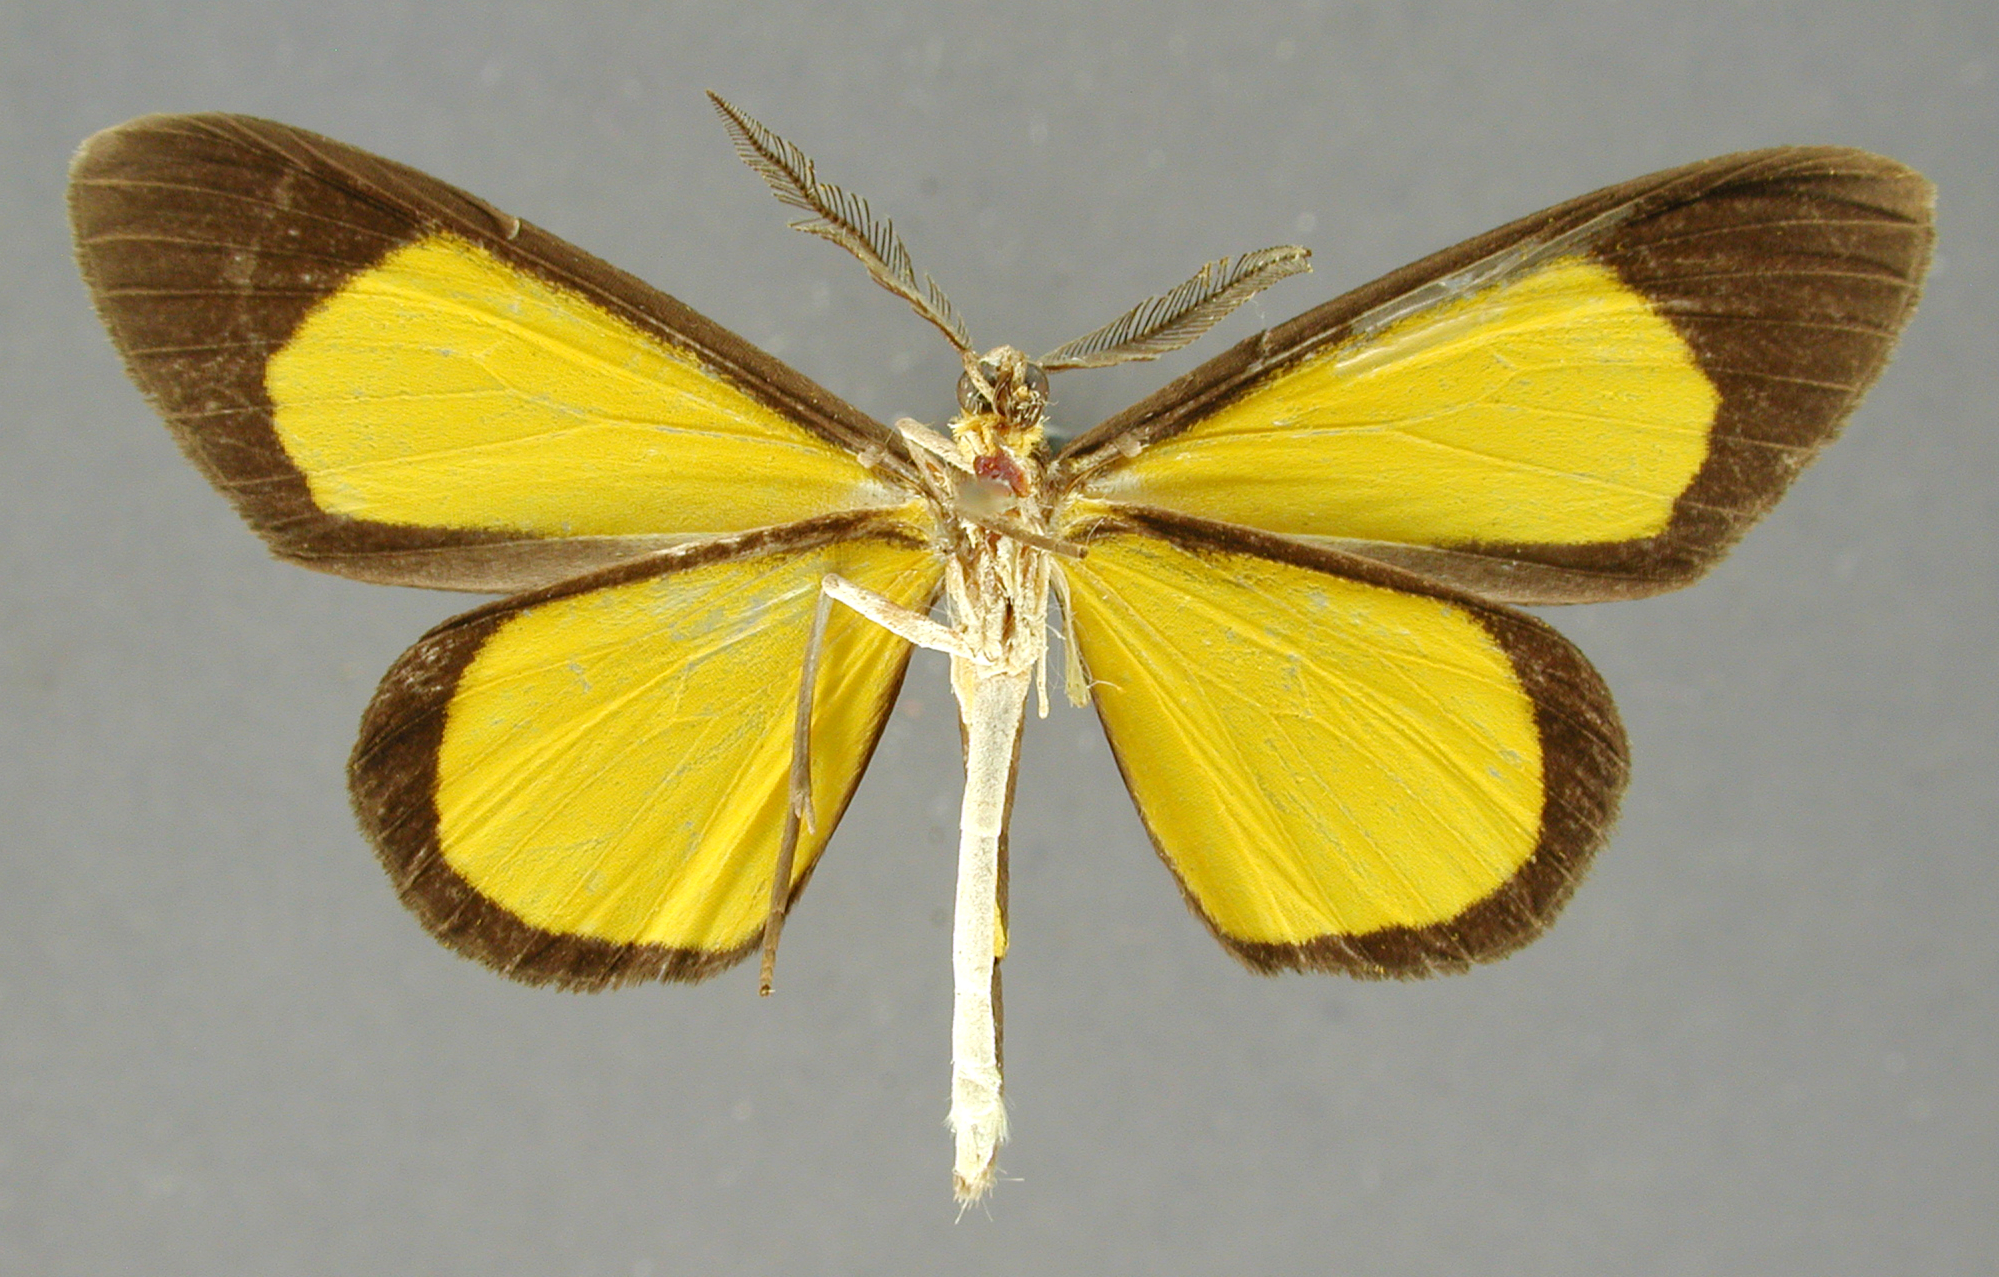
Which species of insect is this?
Smicropus marginata (also Semaeopus marginata)
